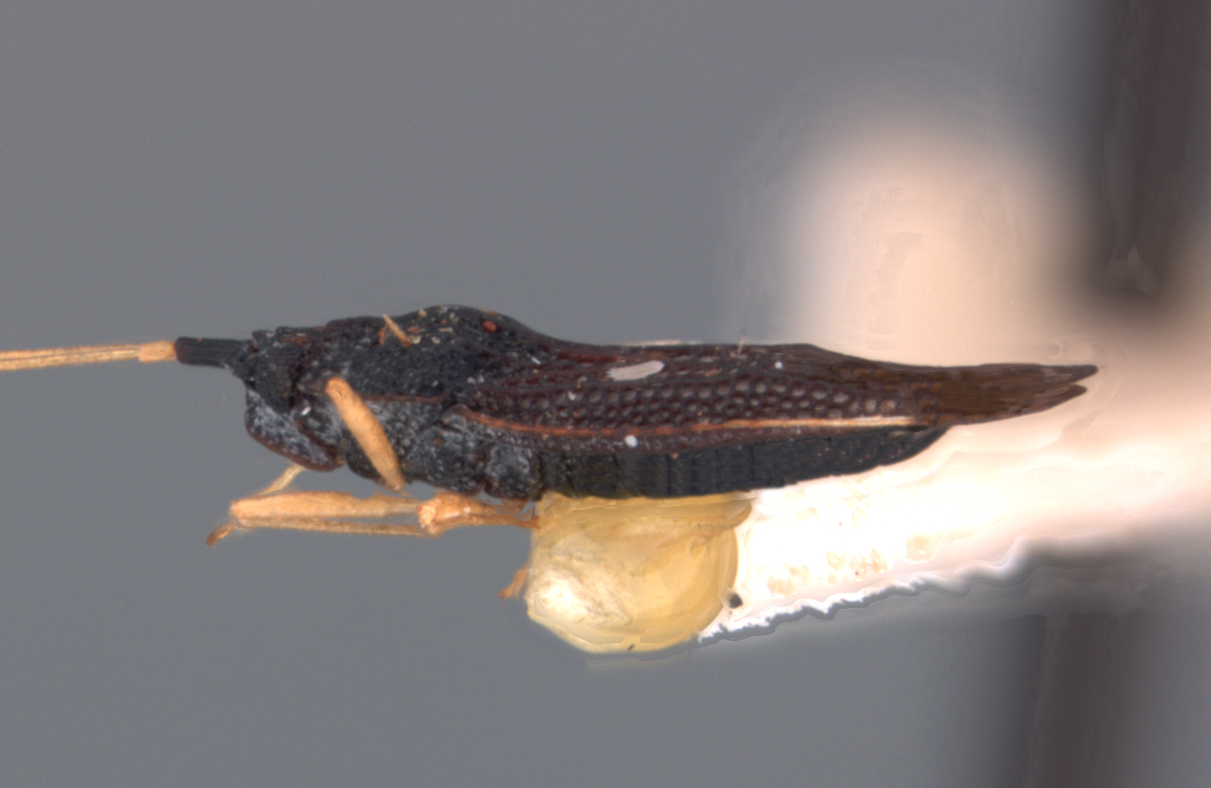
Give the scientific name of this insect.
Corycera vallaris
